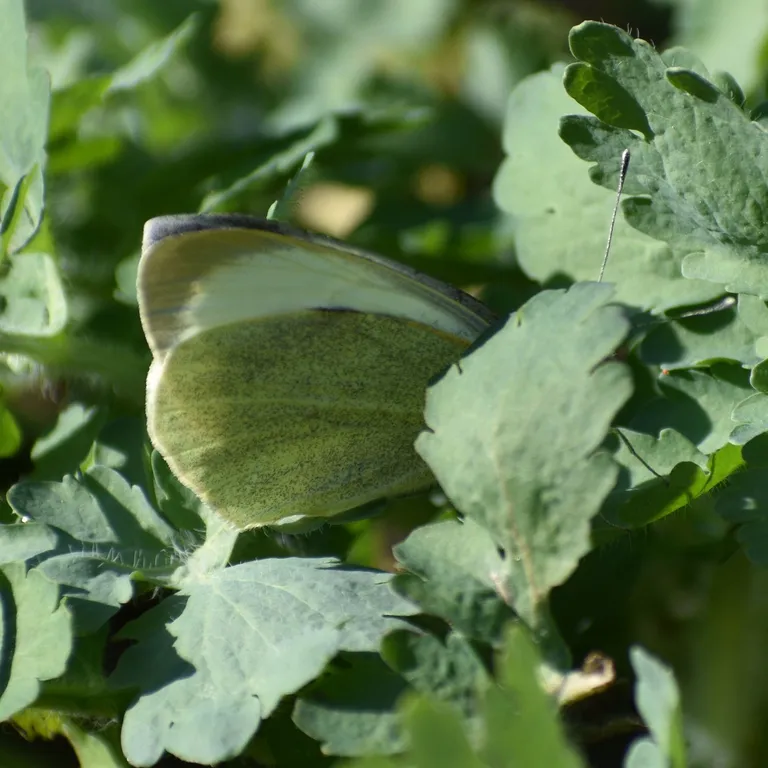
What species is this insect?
Pieris brassicae
